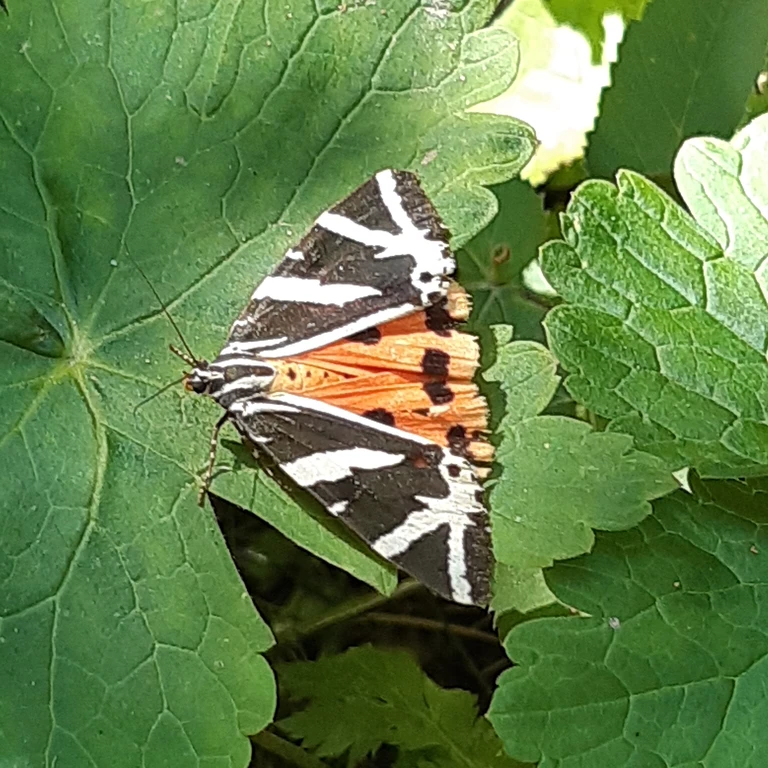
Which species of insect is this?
Euplagia quadripunctaria
